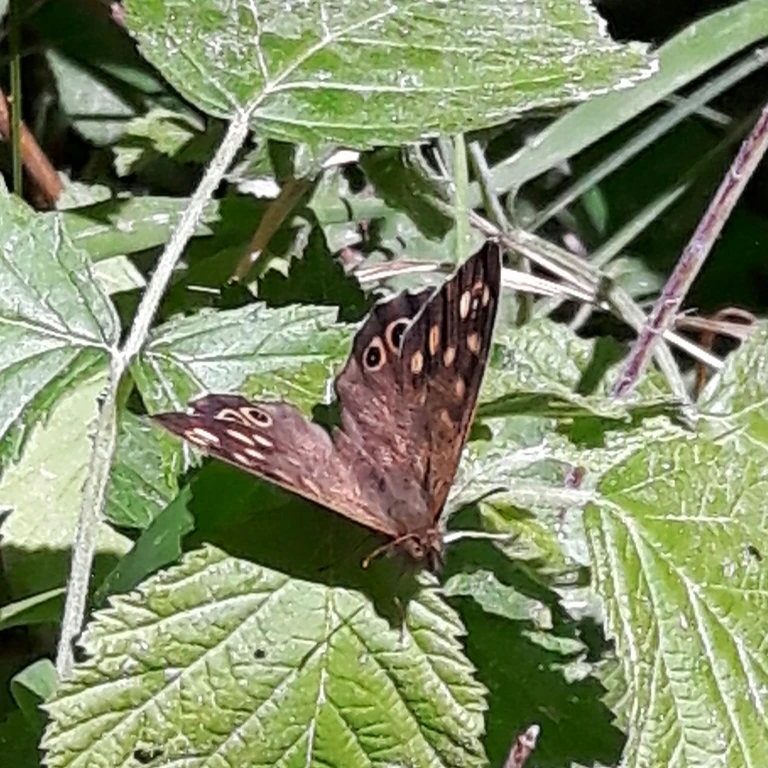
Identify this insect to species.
Pararge aegeria
